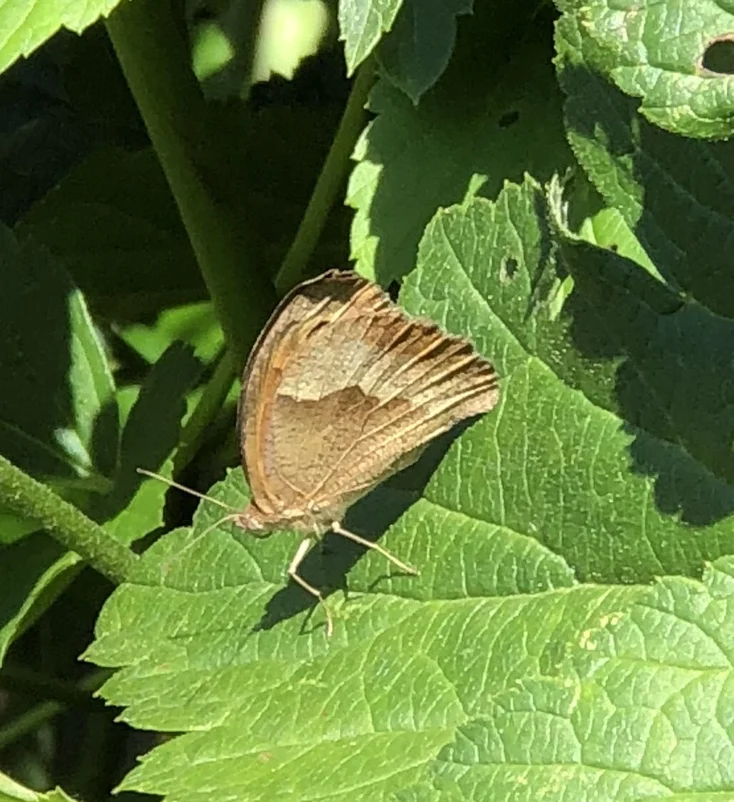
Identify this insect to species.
Maniola jurtina
